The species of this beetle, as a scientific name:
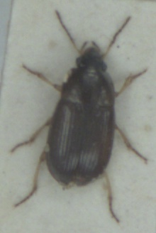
Amara lucida
